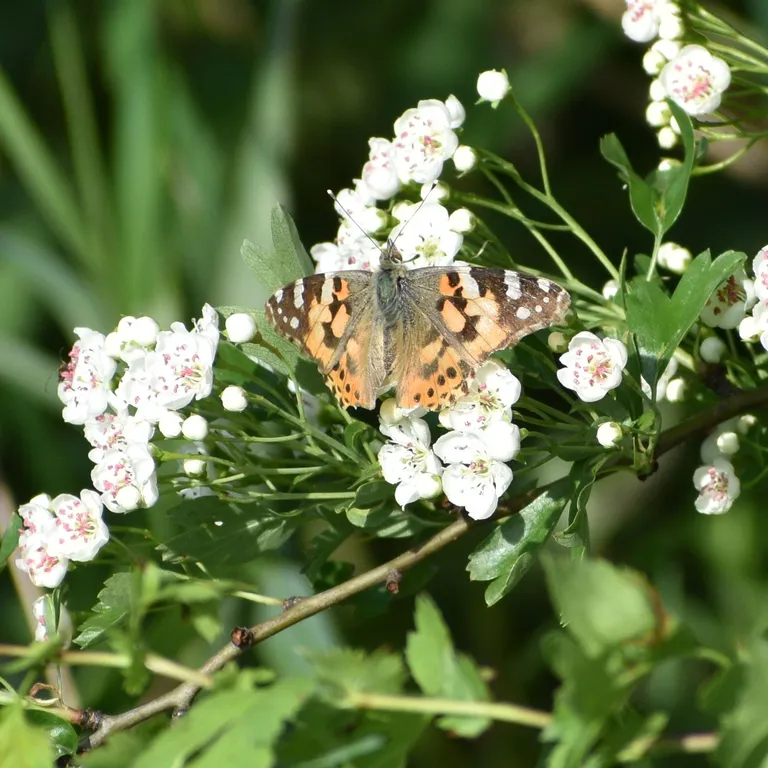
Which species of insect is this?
Vanessa cardui
